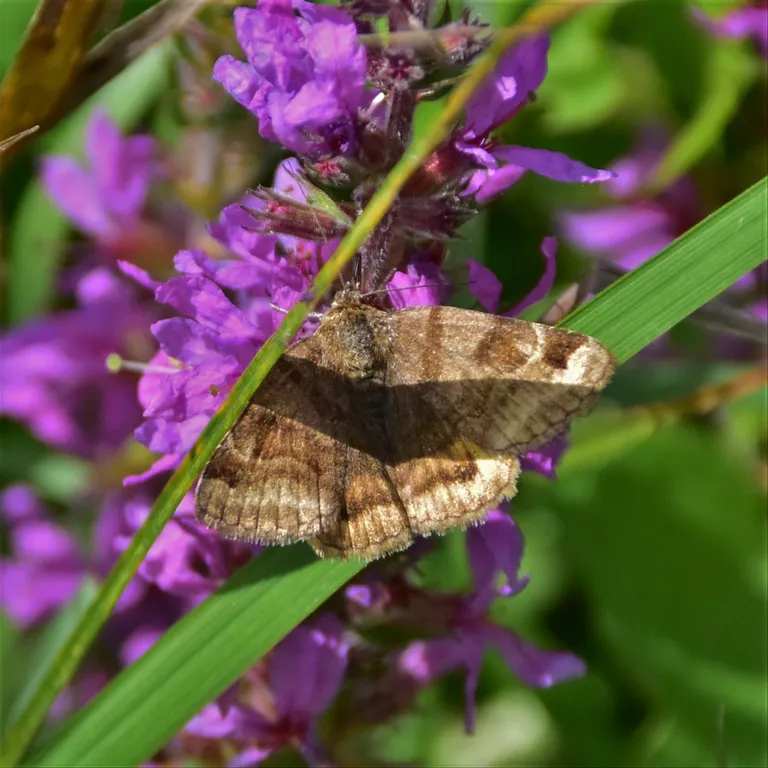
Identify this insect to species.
Euclidia glyphica
